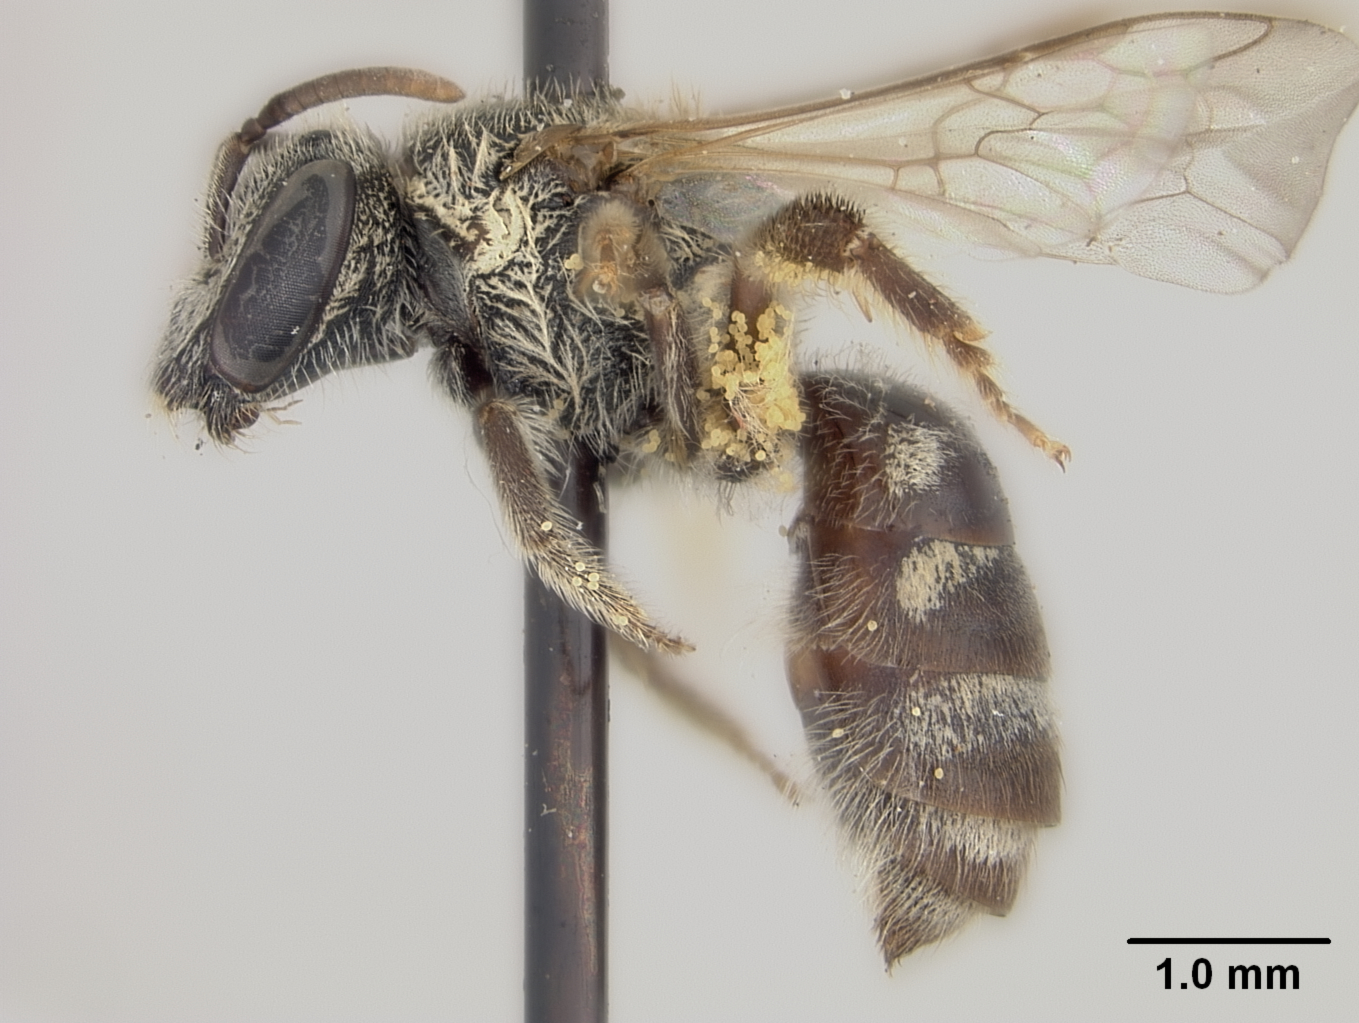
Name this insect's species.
Halictus philippinensis
